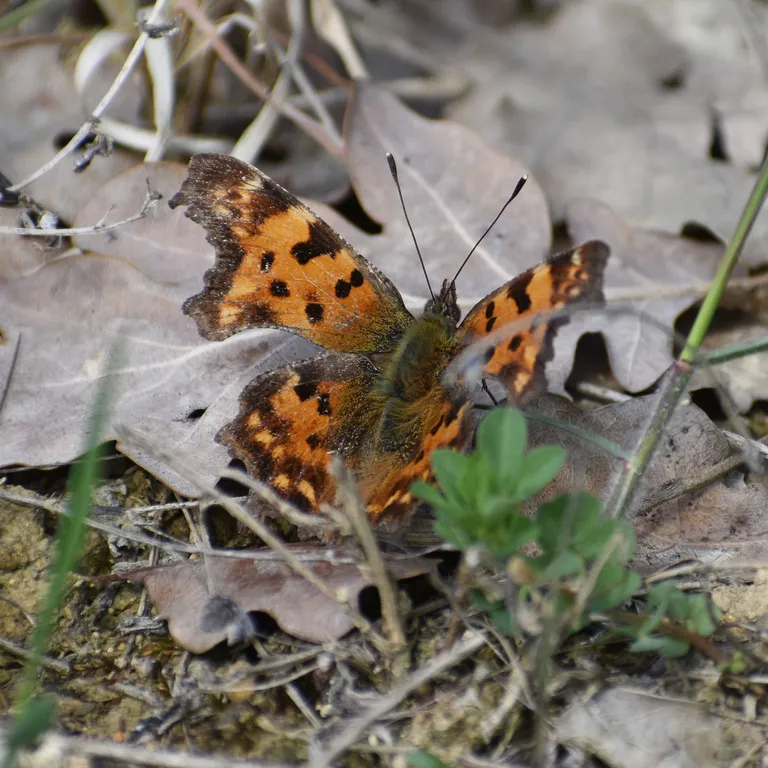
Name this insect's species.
Polygonia c-album
